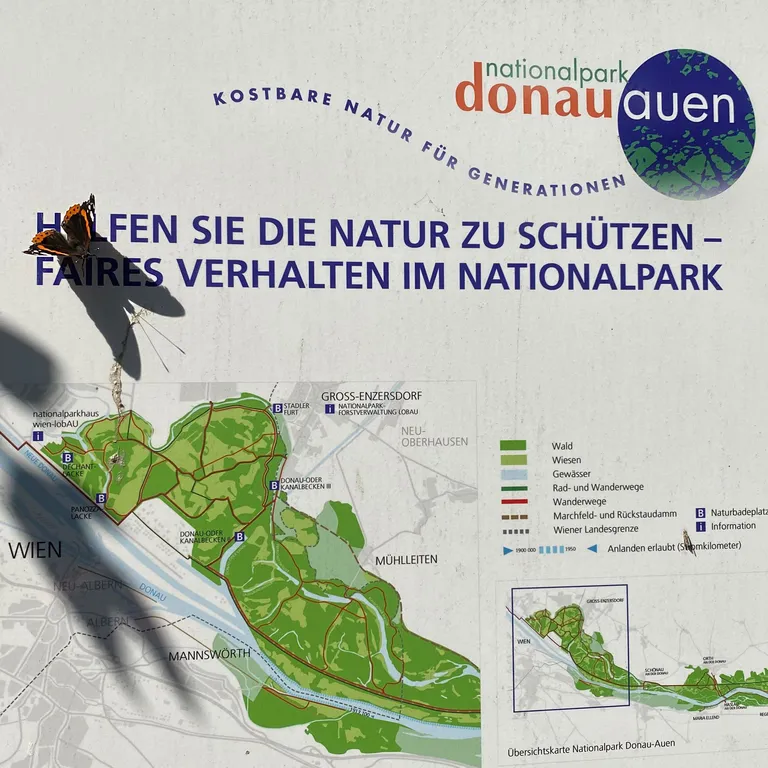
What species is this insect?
Vanessa atalanta
